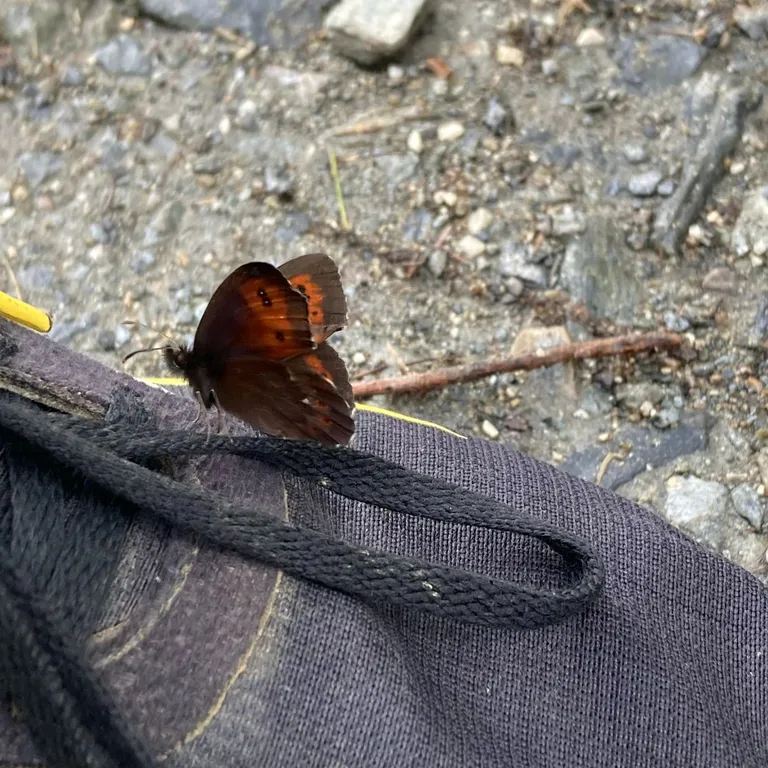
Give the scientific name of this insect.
Erebia euryale
